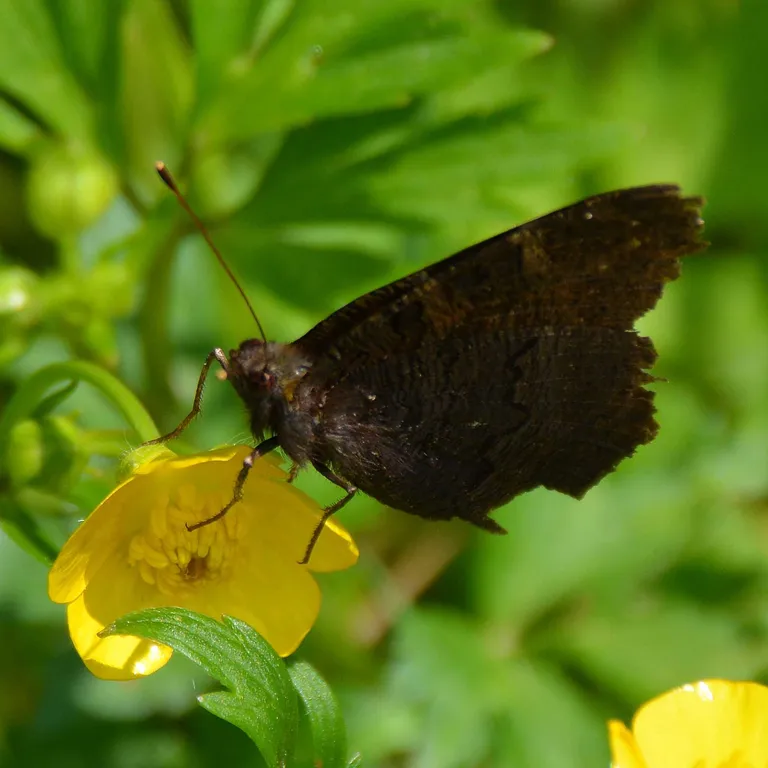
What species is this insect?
Aglais io
